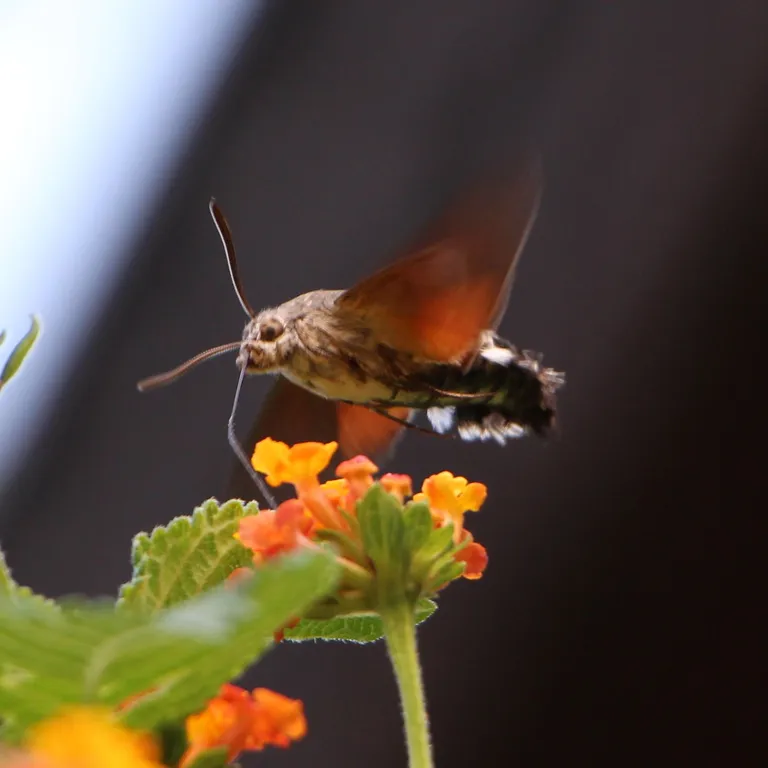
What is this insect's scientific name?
Macroglossum stellatarum
